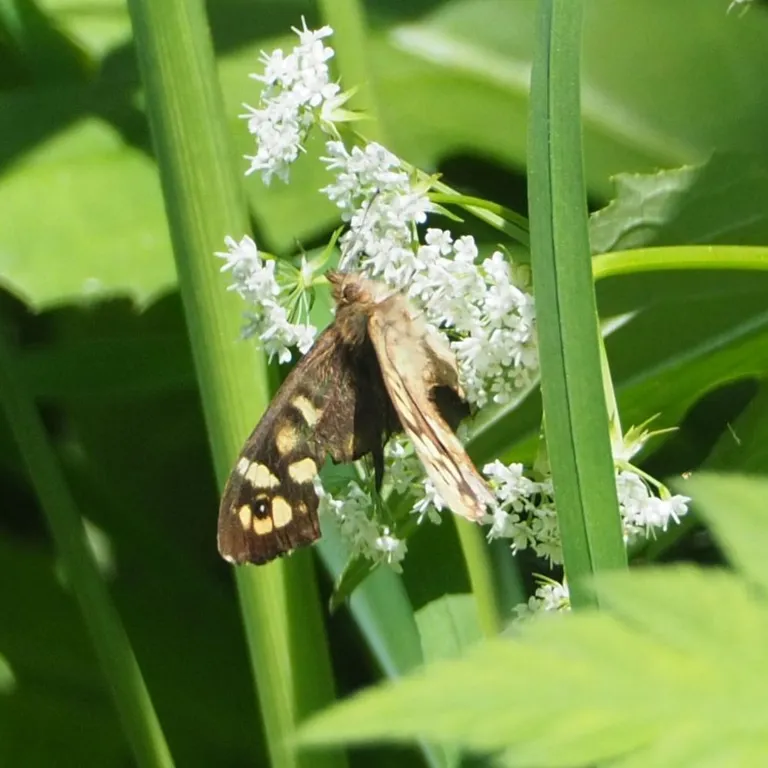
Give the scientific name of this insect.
Pararge aegeria
